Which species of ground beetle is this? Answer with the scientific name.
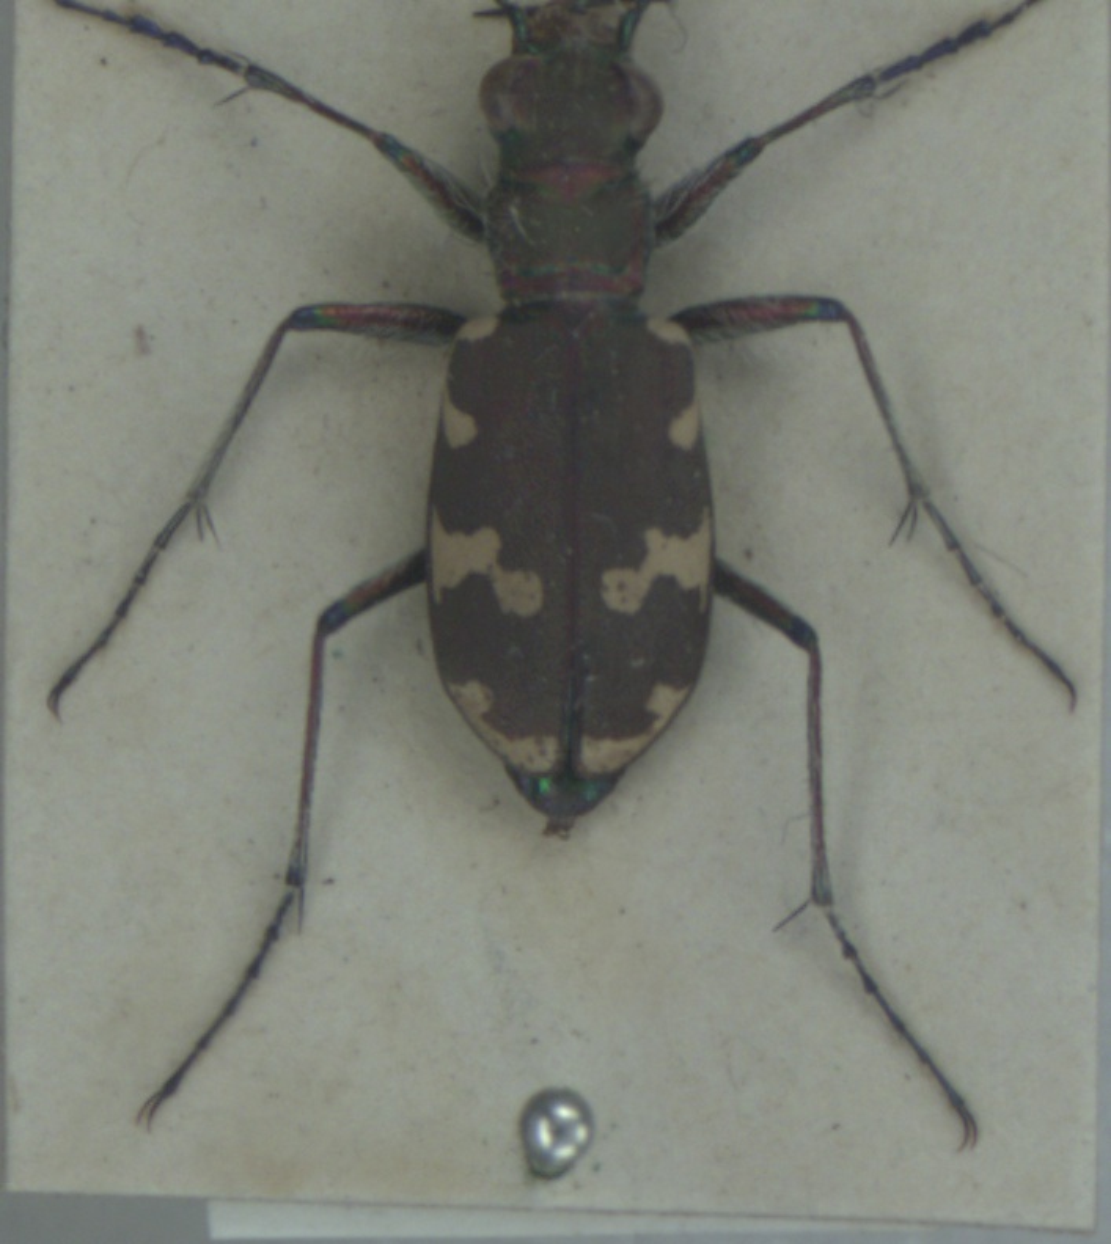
Cicindela hybrida
